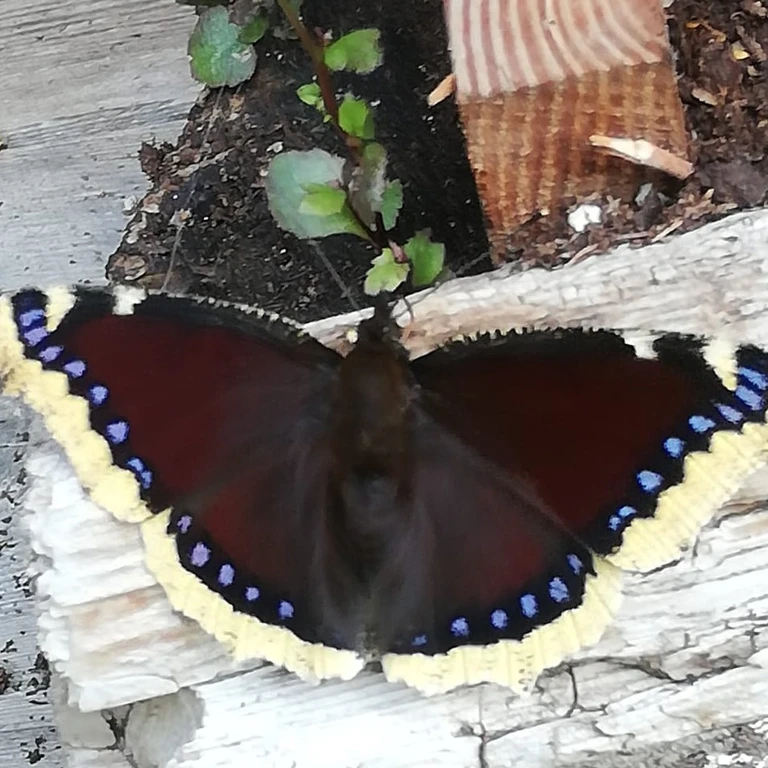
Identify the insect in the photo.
Nymphalis antiopa
